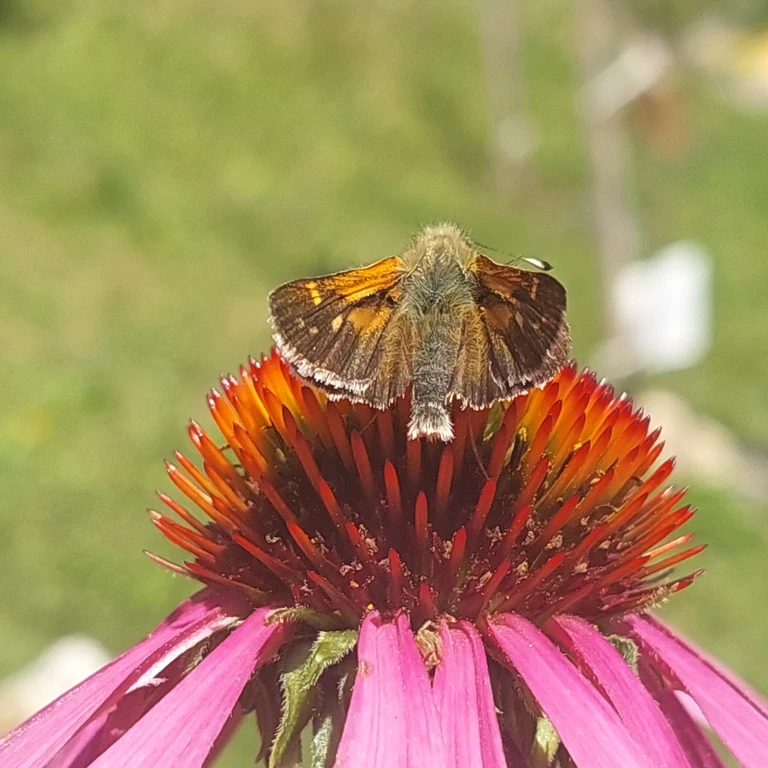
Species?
Hesperia comma
